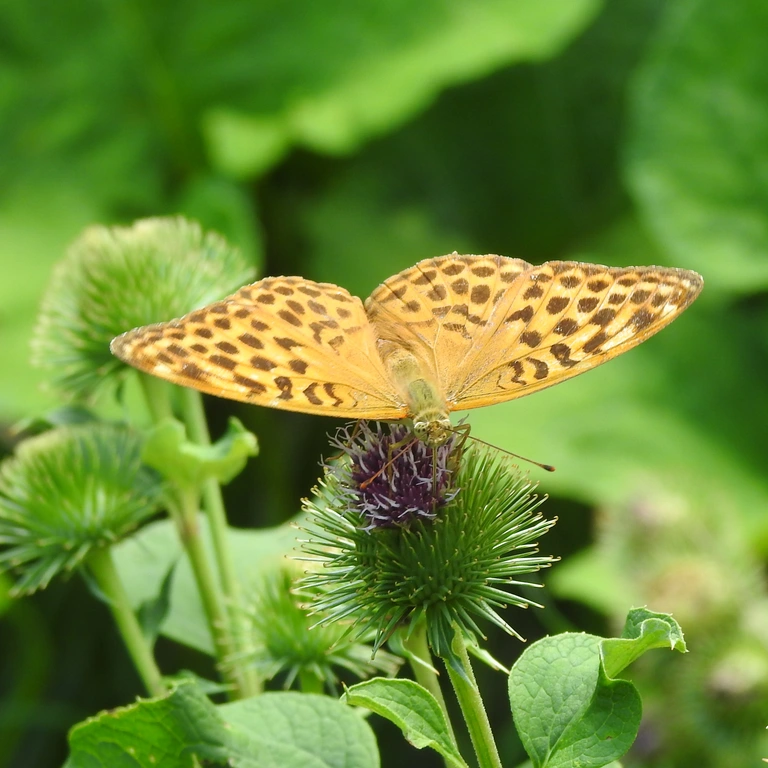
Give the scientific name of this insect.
Argynnis paphia
